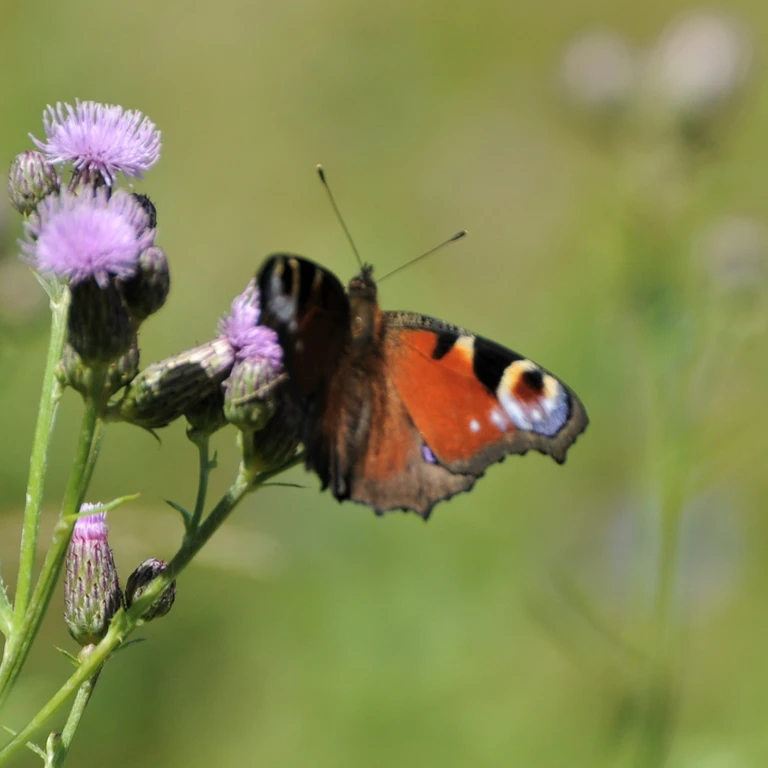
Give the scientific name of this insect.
Aglais io
